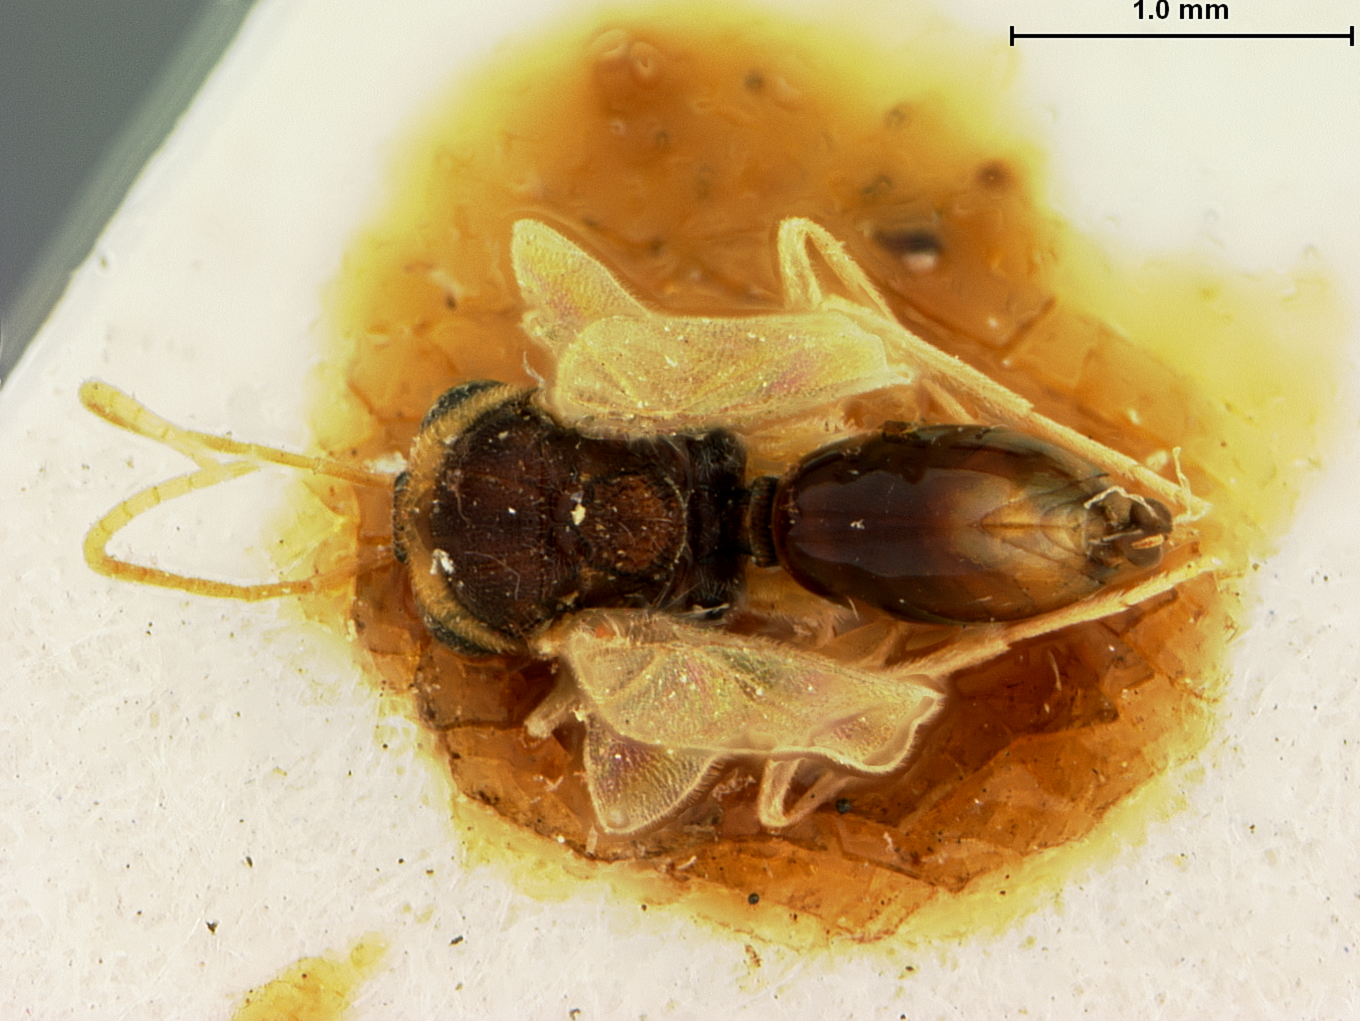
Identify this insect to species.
Cynips quercus-lana
